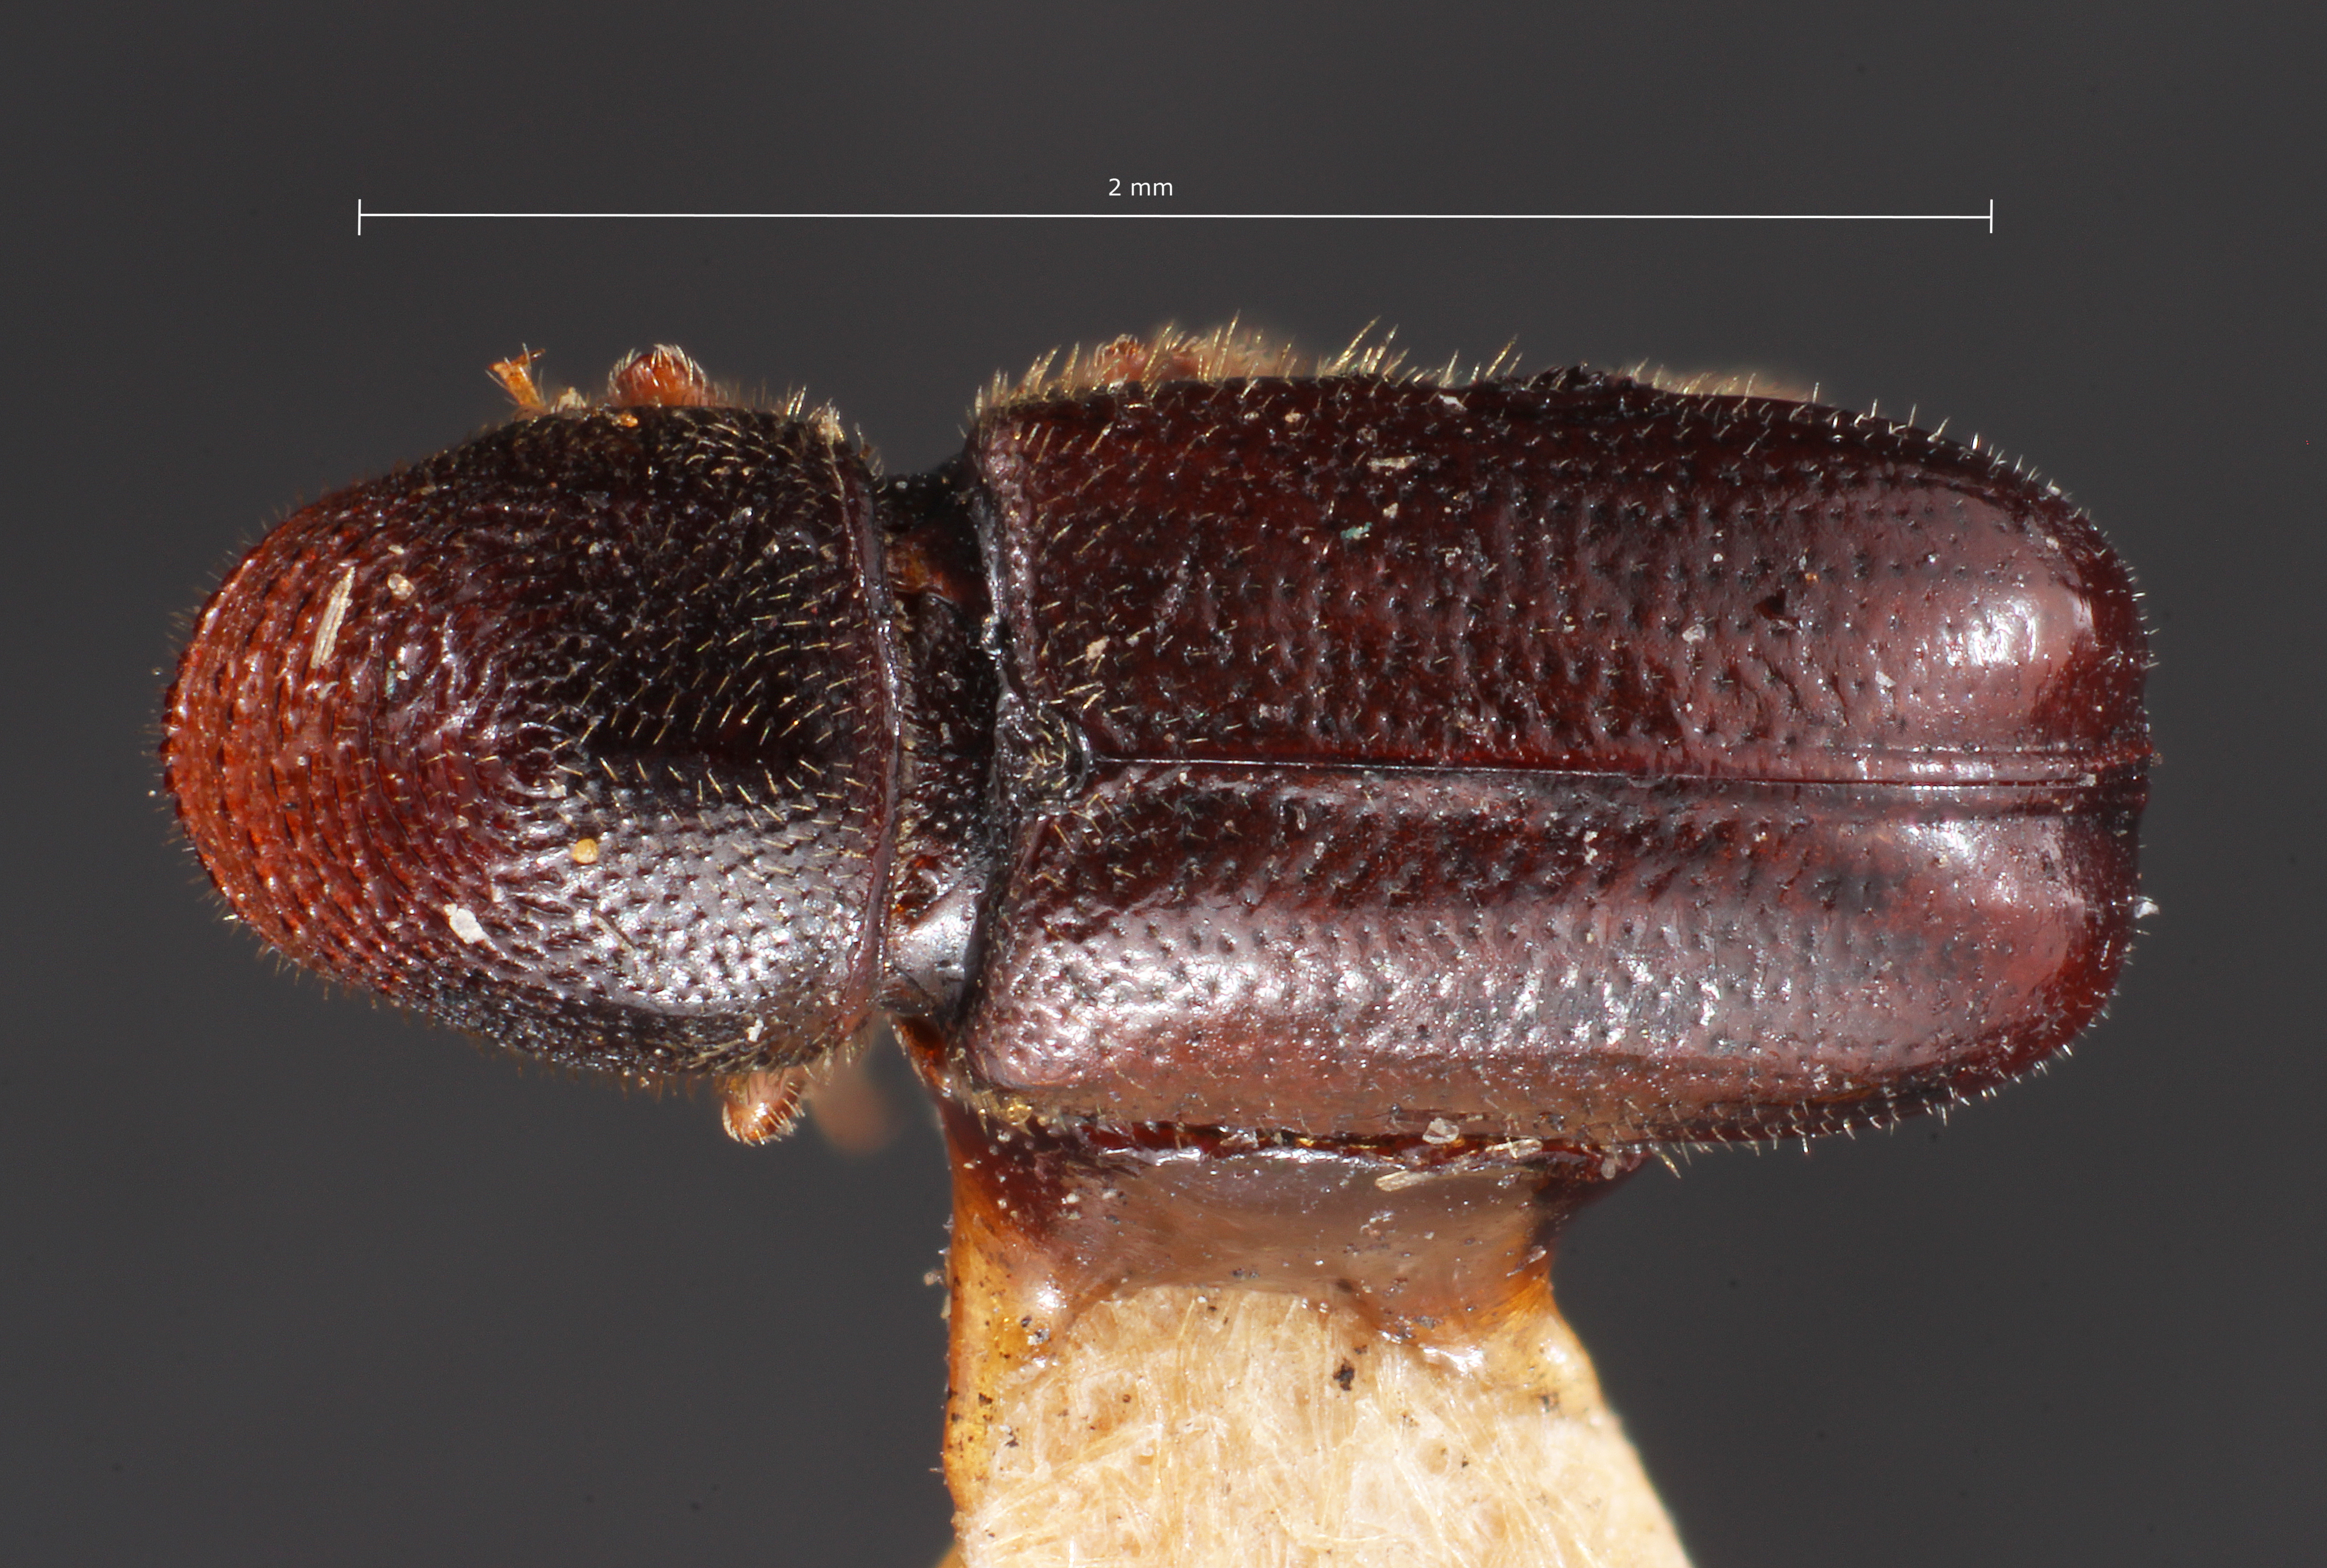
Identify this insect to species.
Myeloborus iniquus
